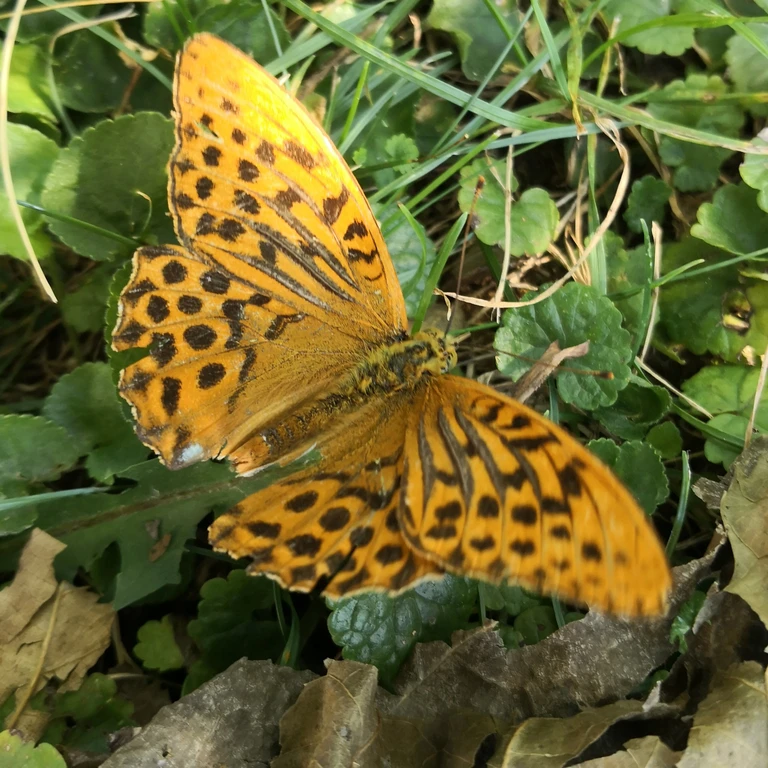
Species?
Argynnis paphia
